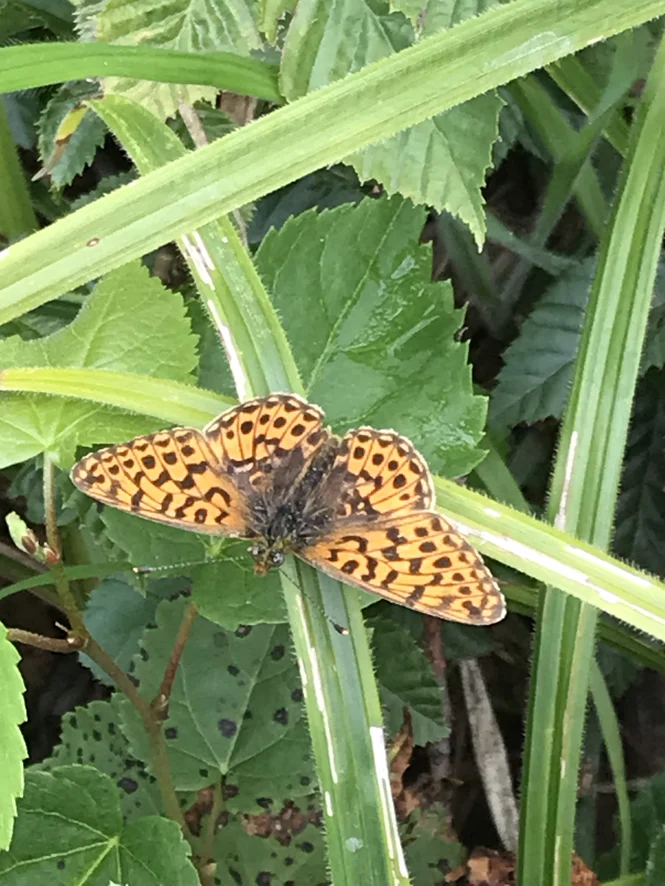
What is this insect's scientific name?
Boloria euphrosyne (also Clossiana euphrosyne)
